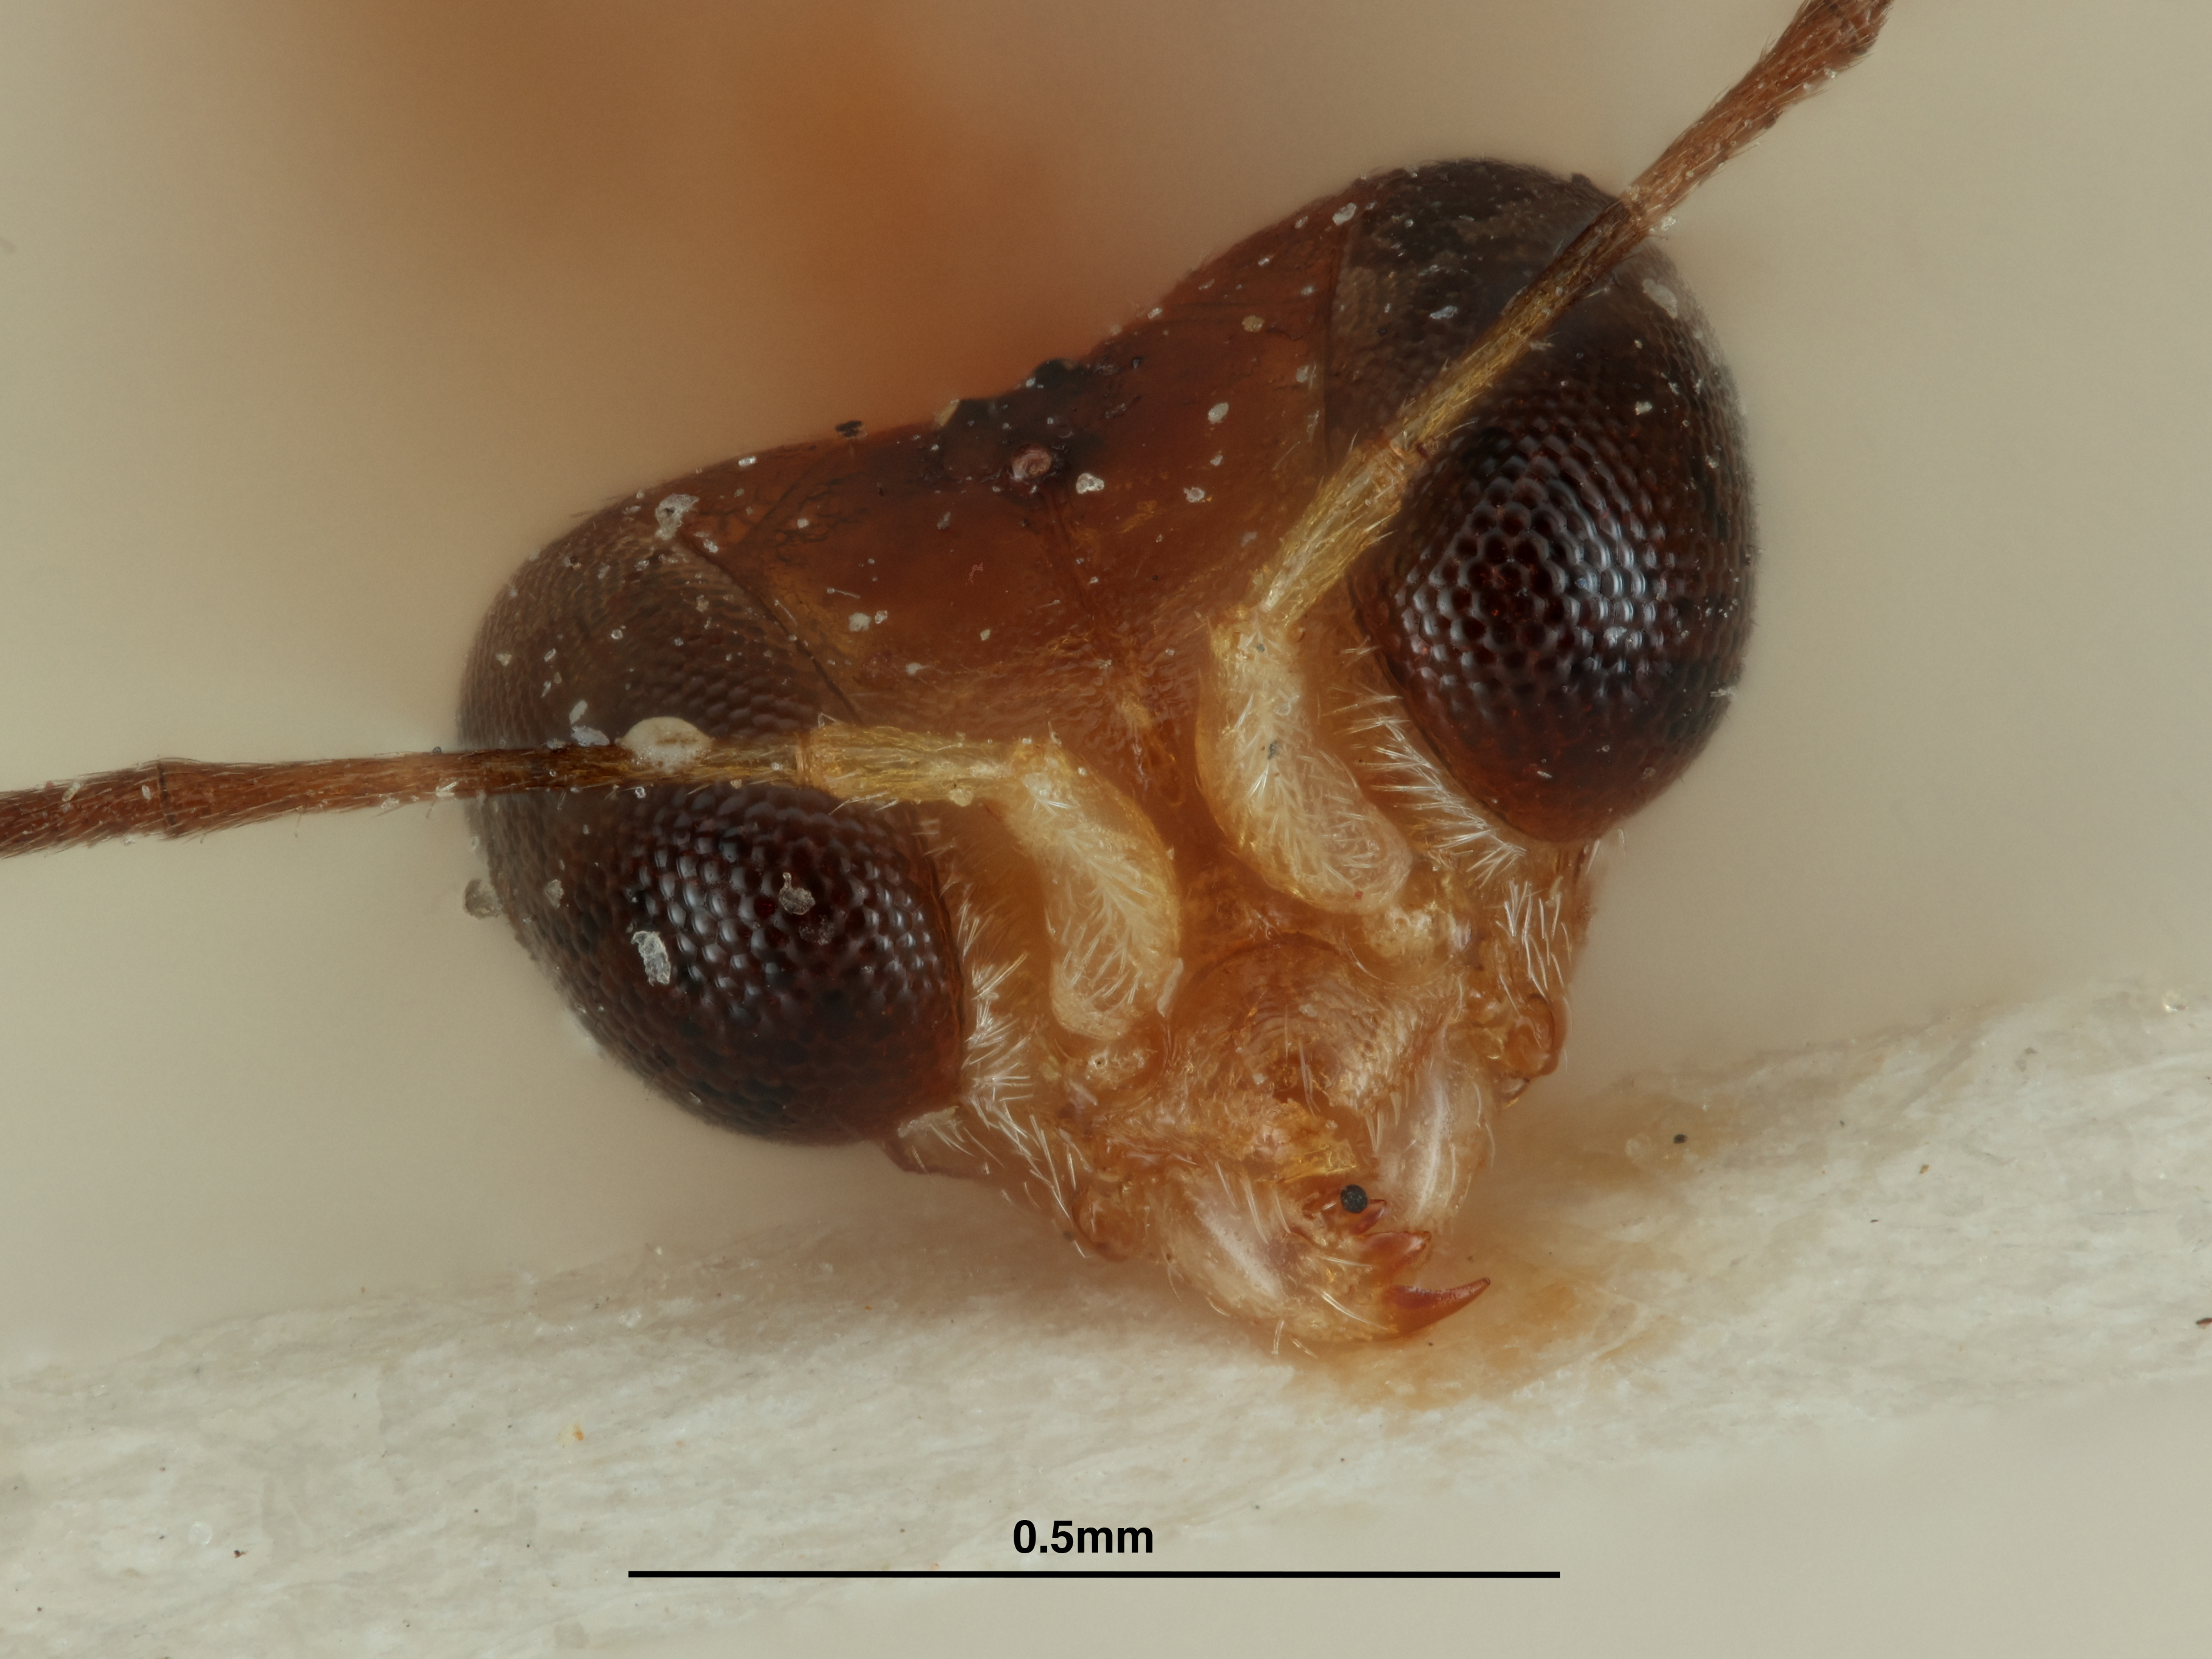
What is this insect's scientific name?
Gonatopus similis
